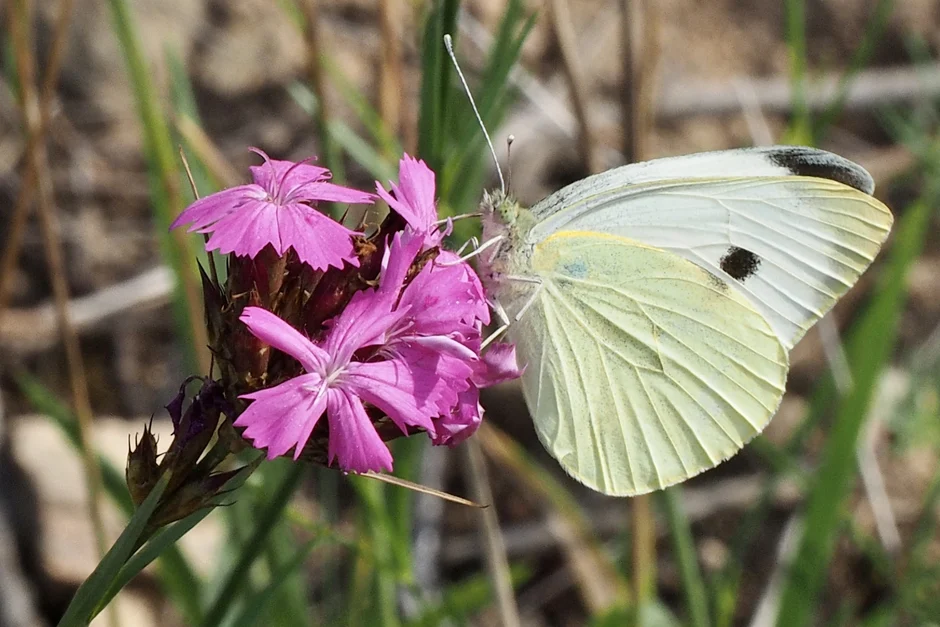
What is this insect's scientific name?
Pieris brassicae
